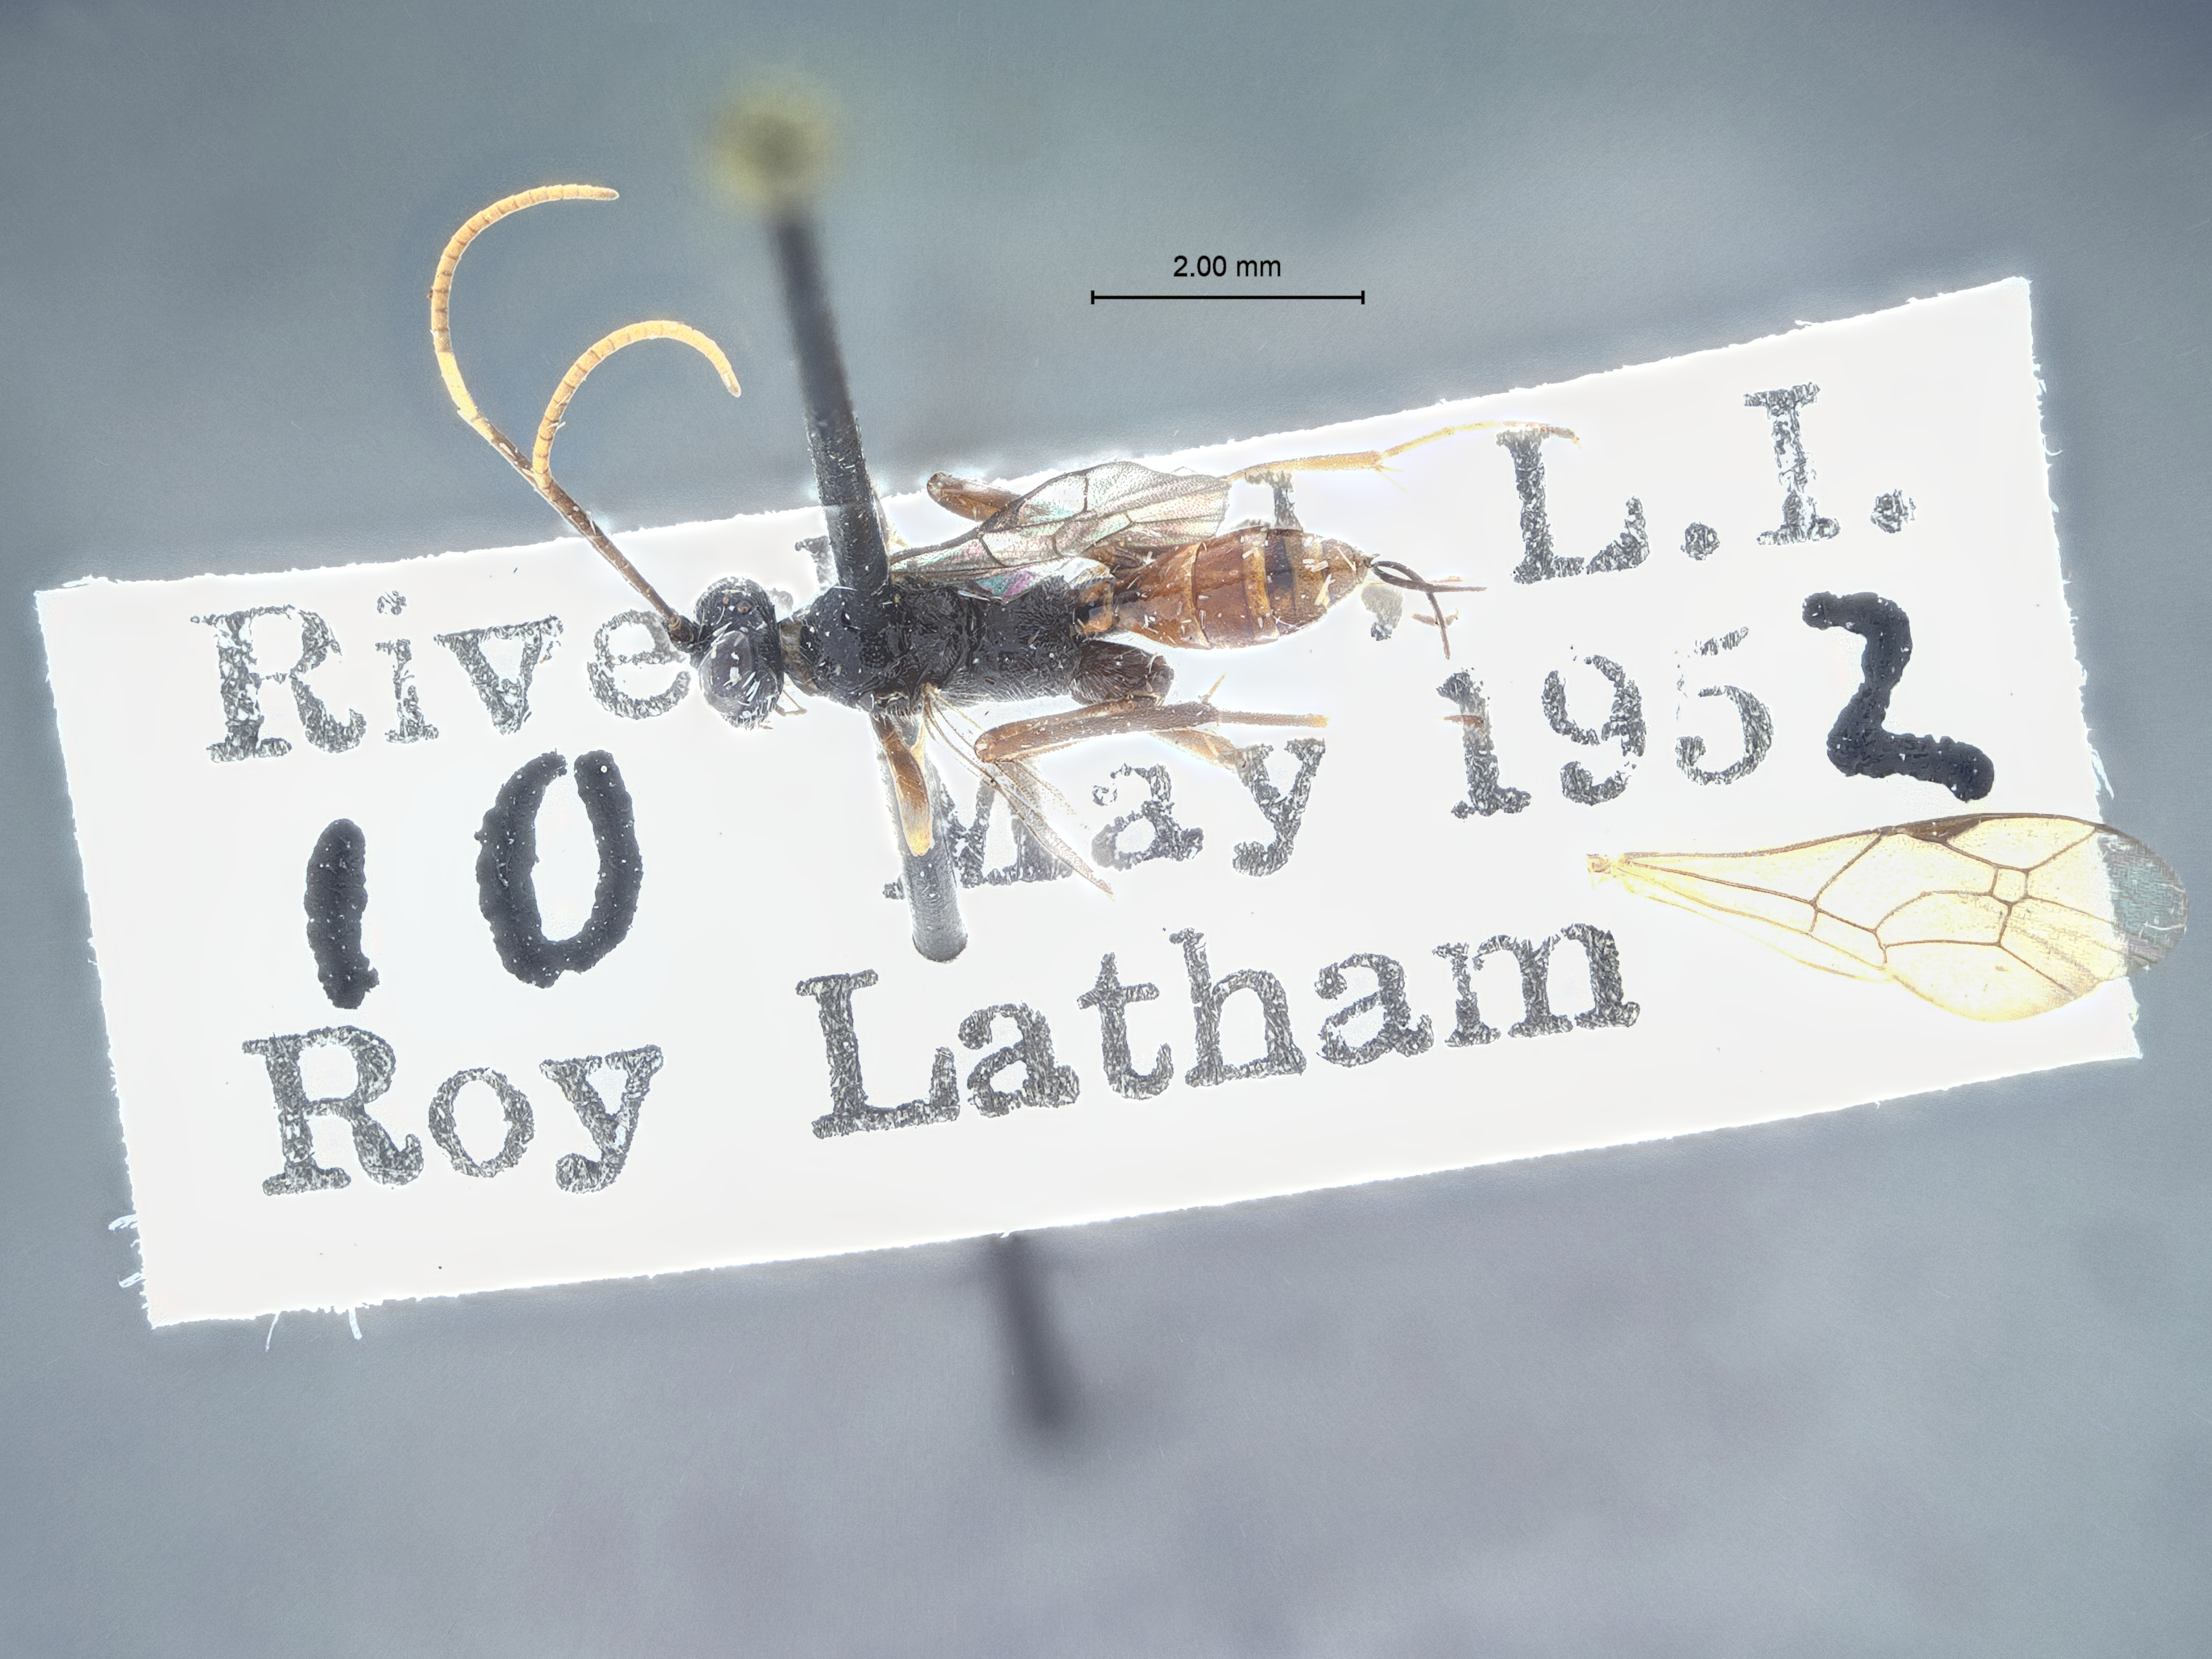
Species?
Trychosis apicalis
